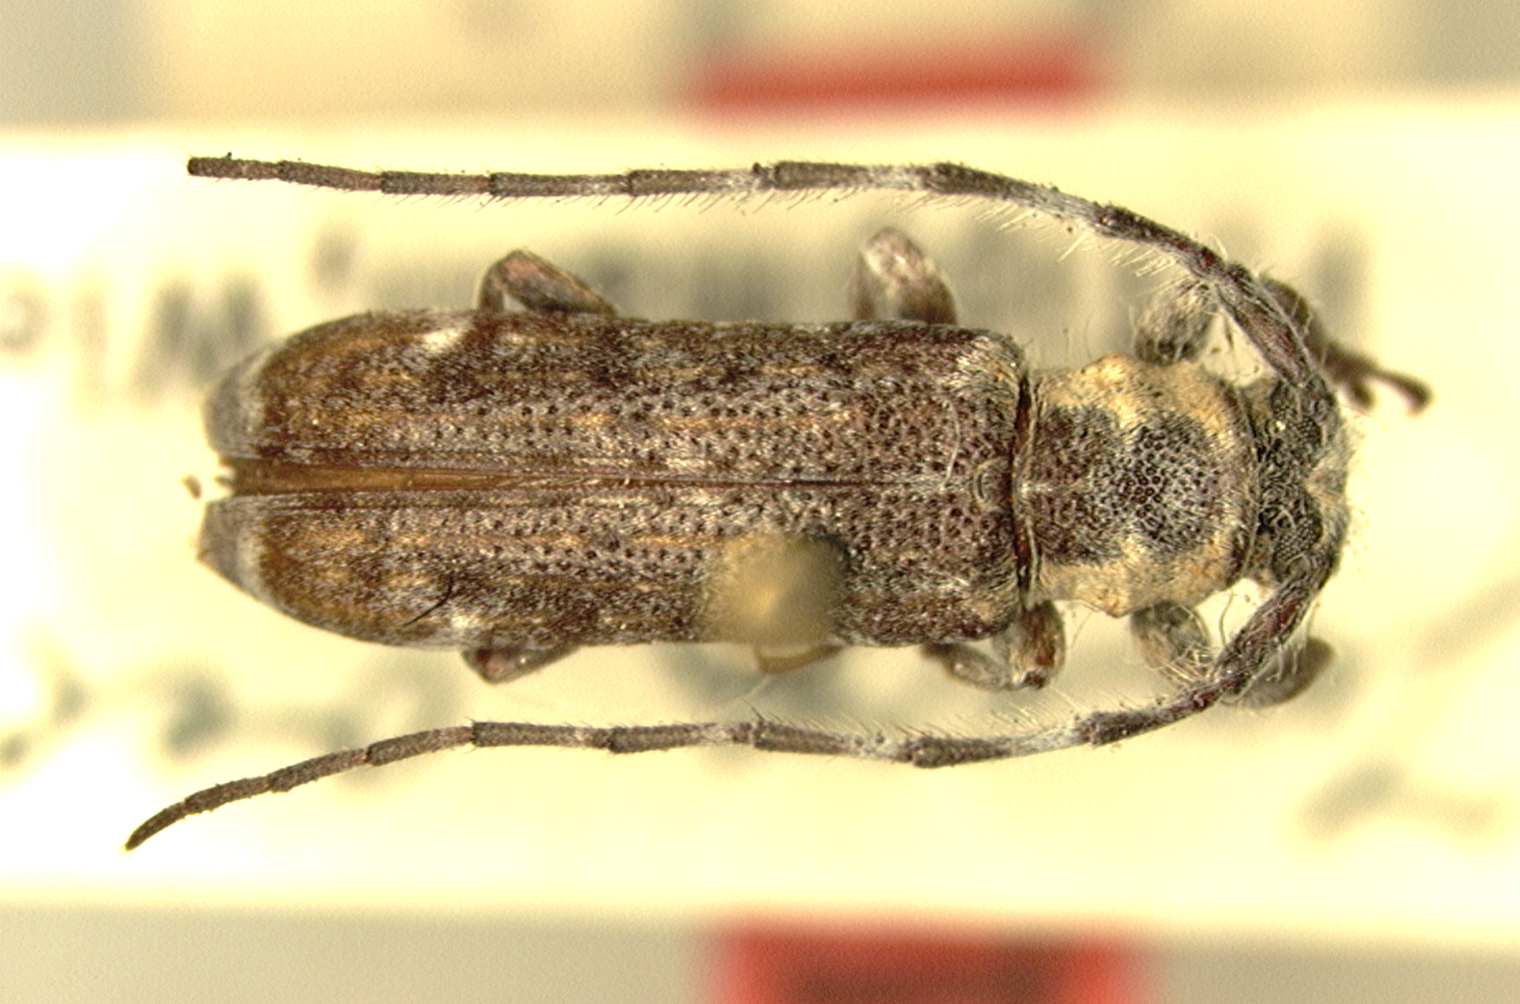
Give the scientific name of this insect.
Sybrodoius tippmanni
